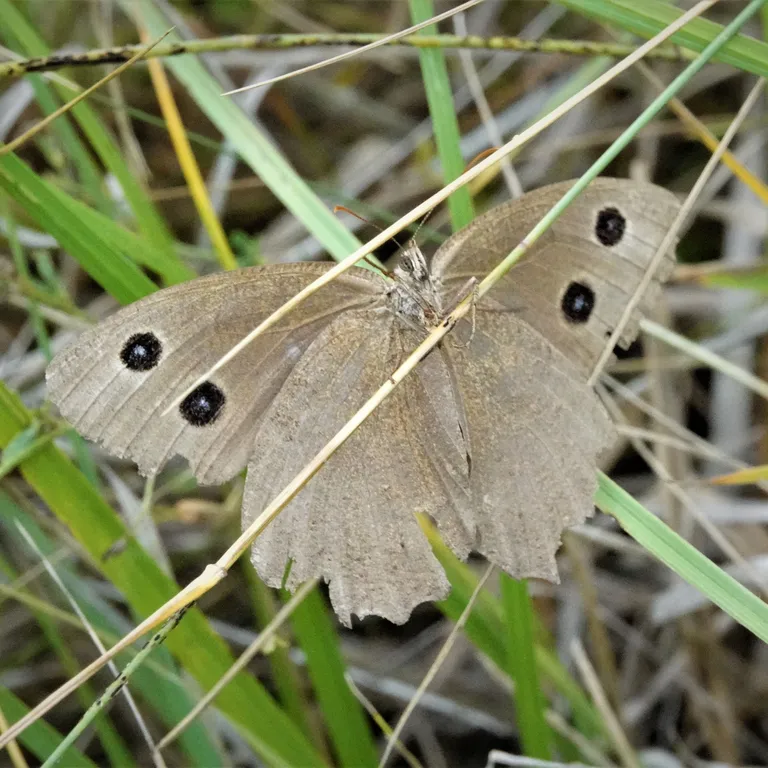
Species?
Minois dryas
